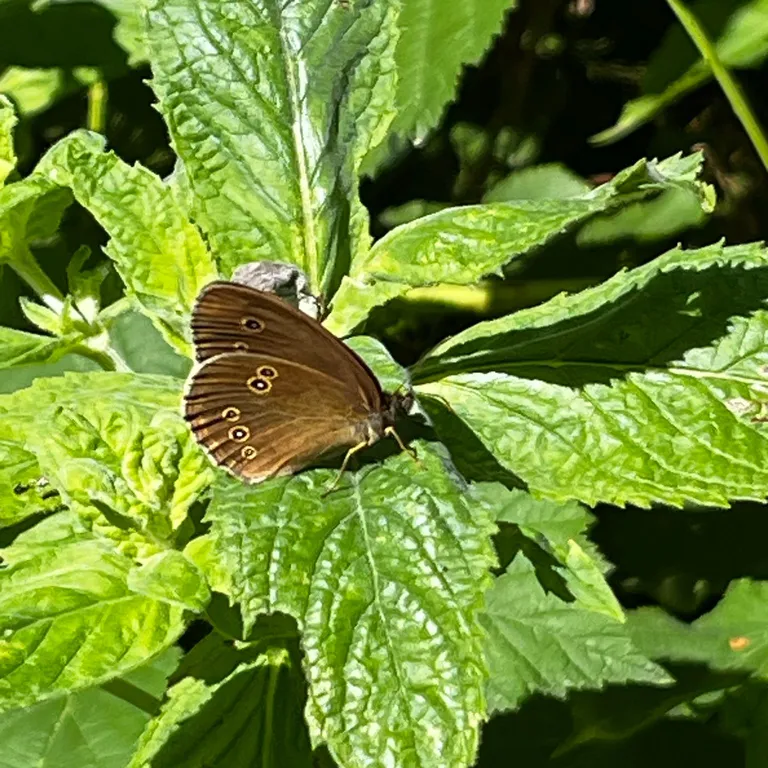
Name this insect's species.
Aphantopus hyperantus
